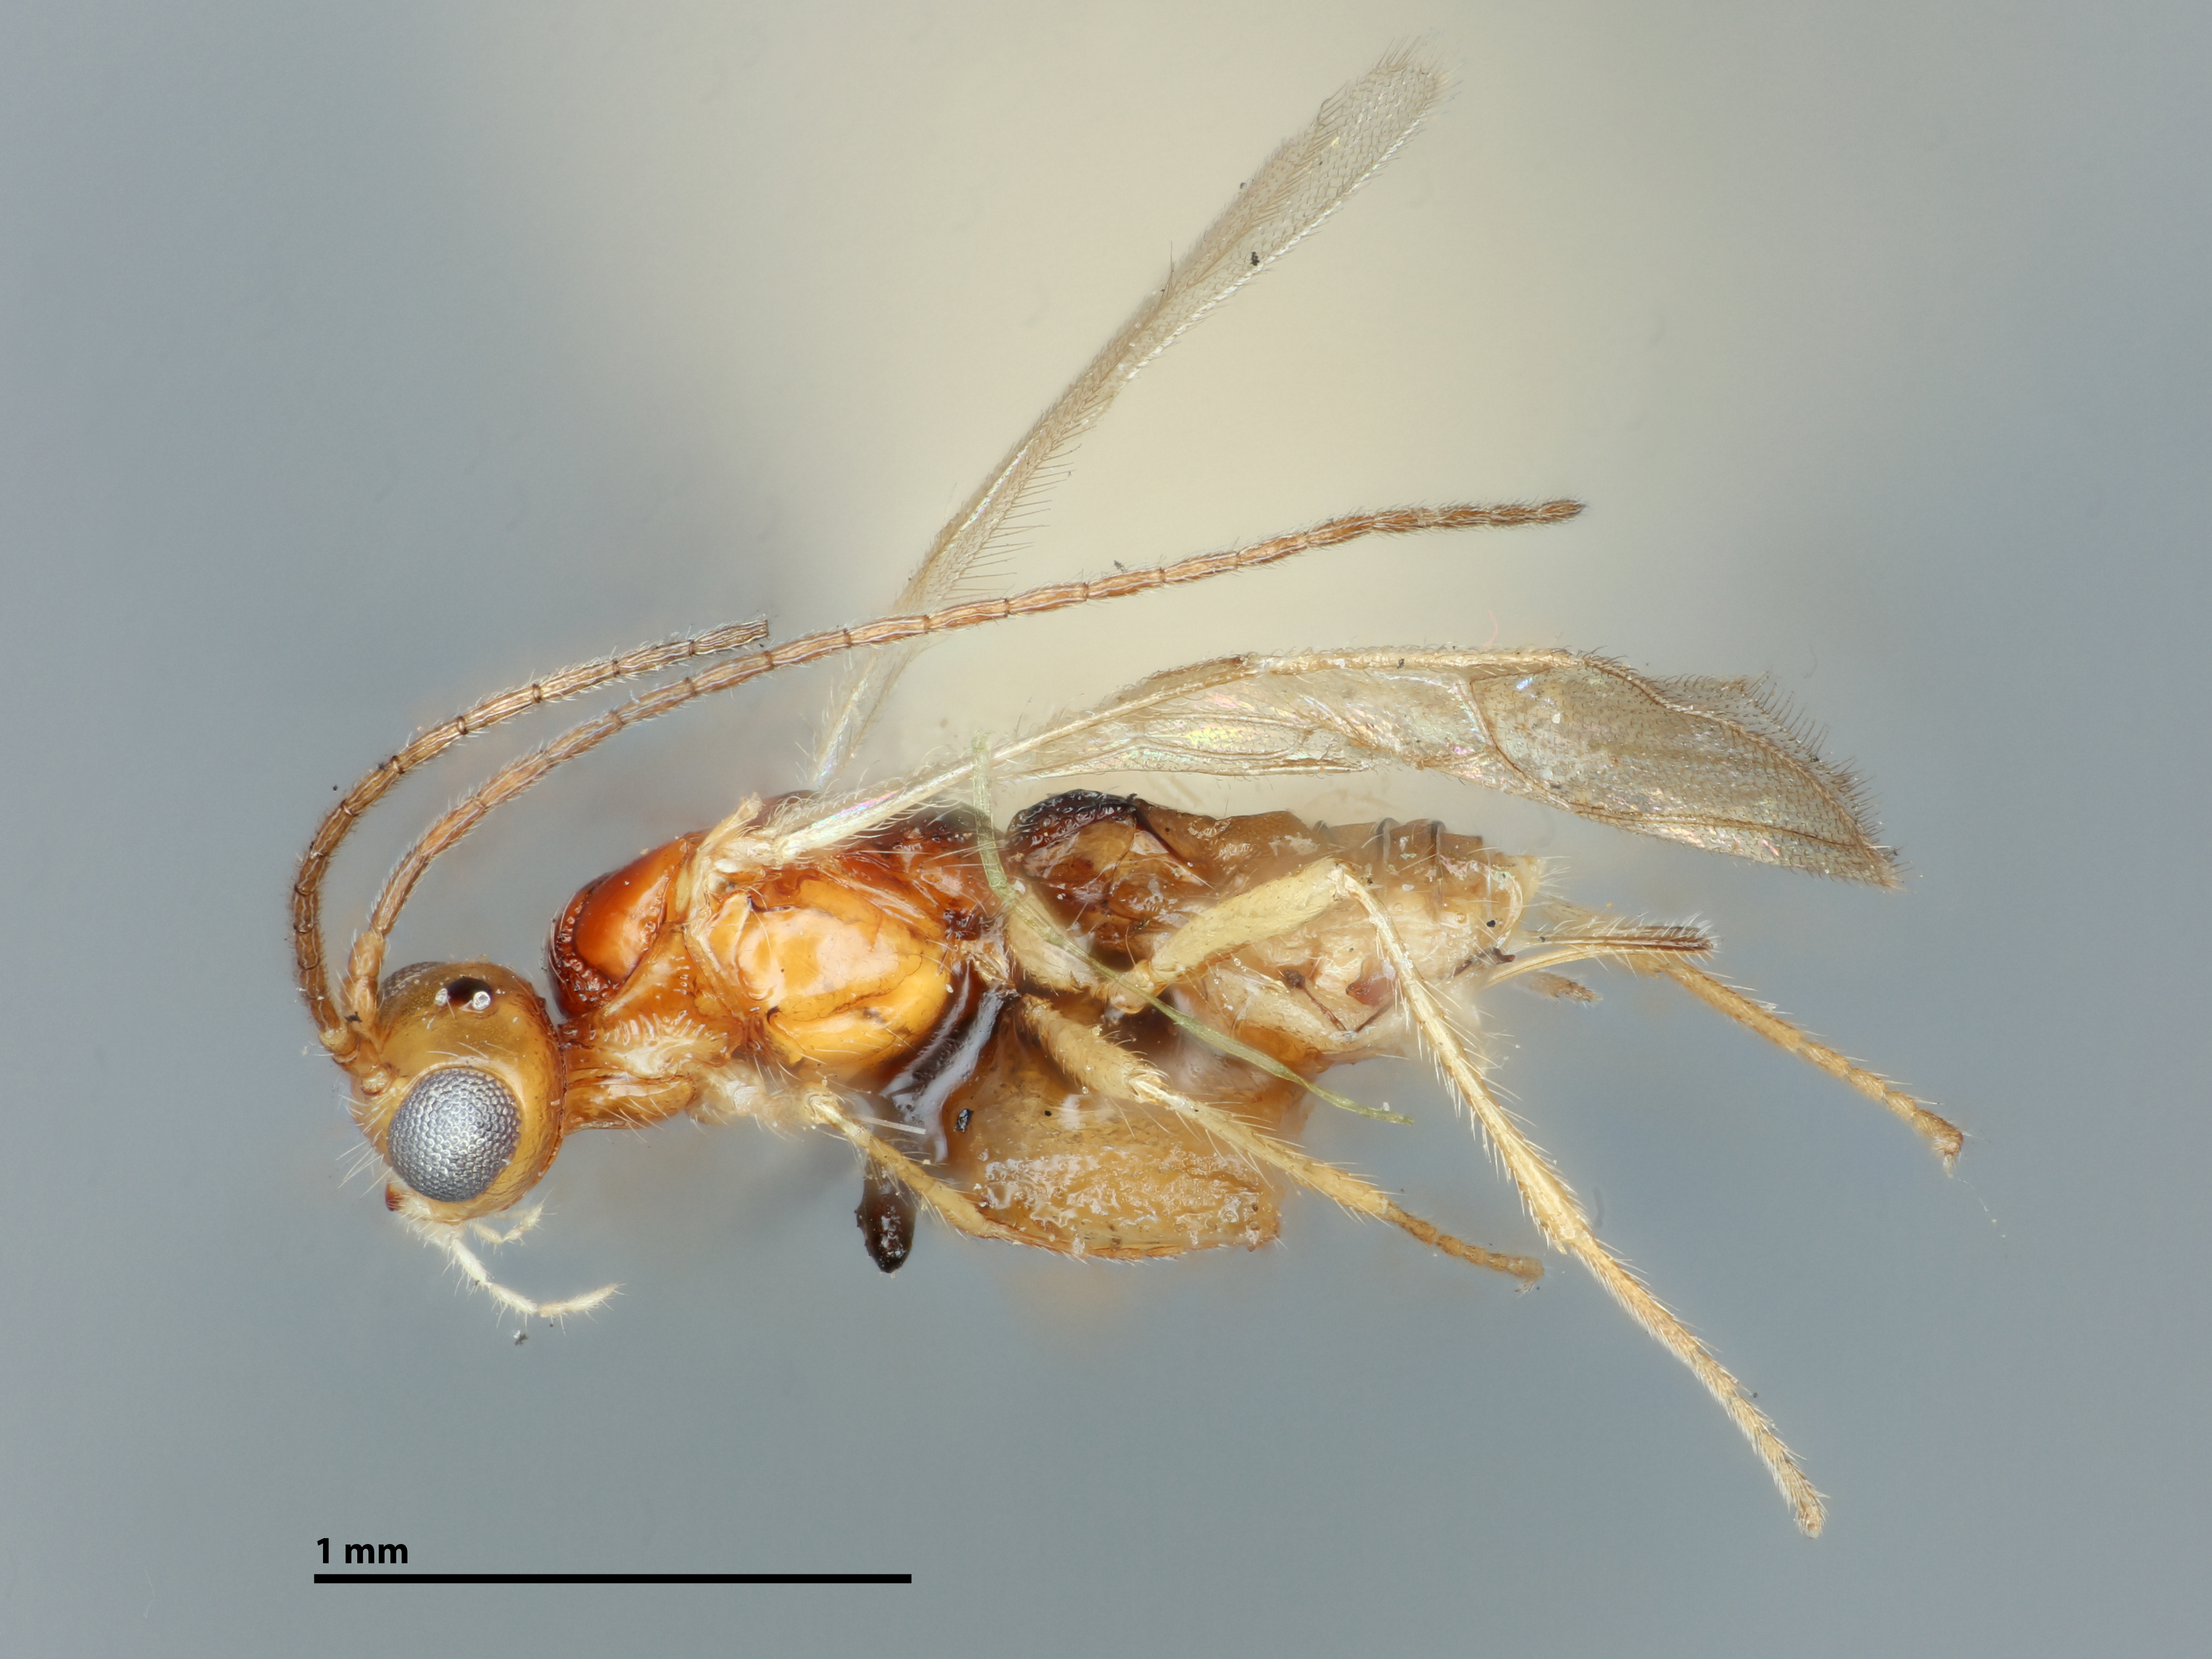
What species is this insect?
Hormius albipes
